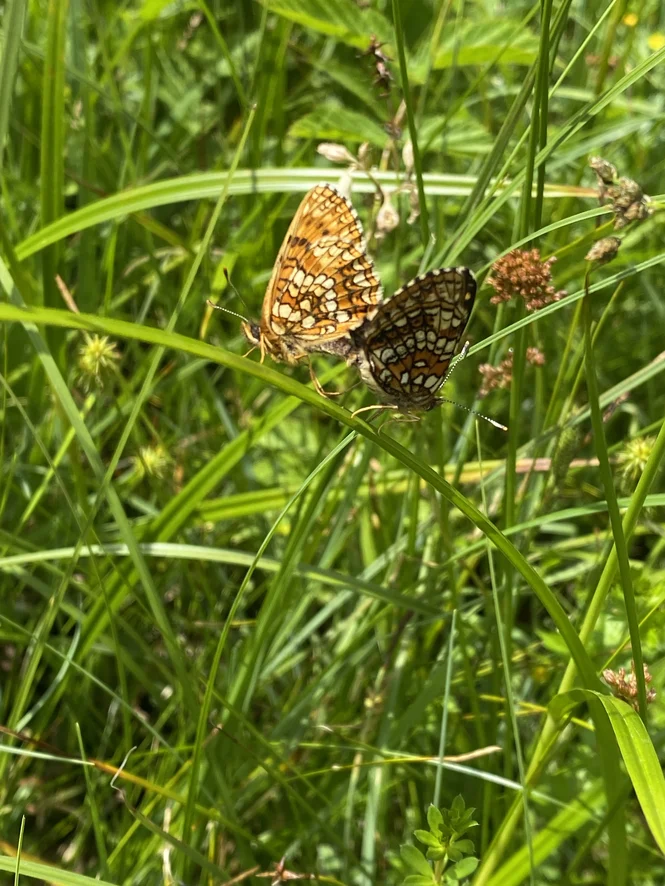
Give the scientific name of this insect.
Melitaea diamina
